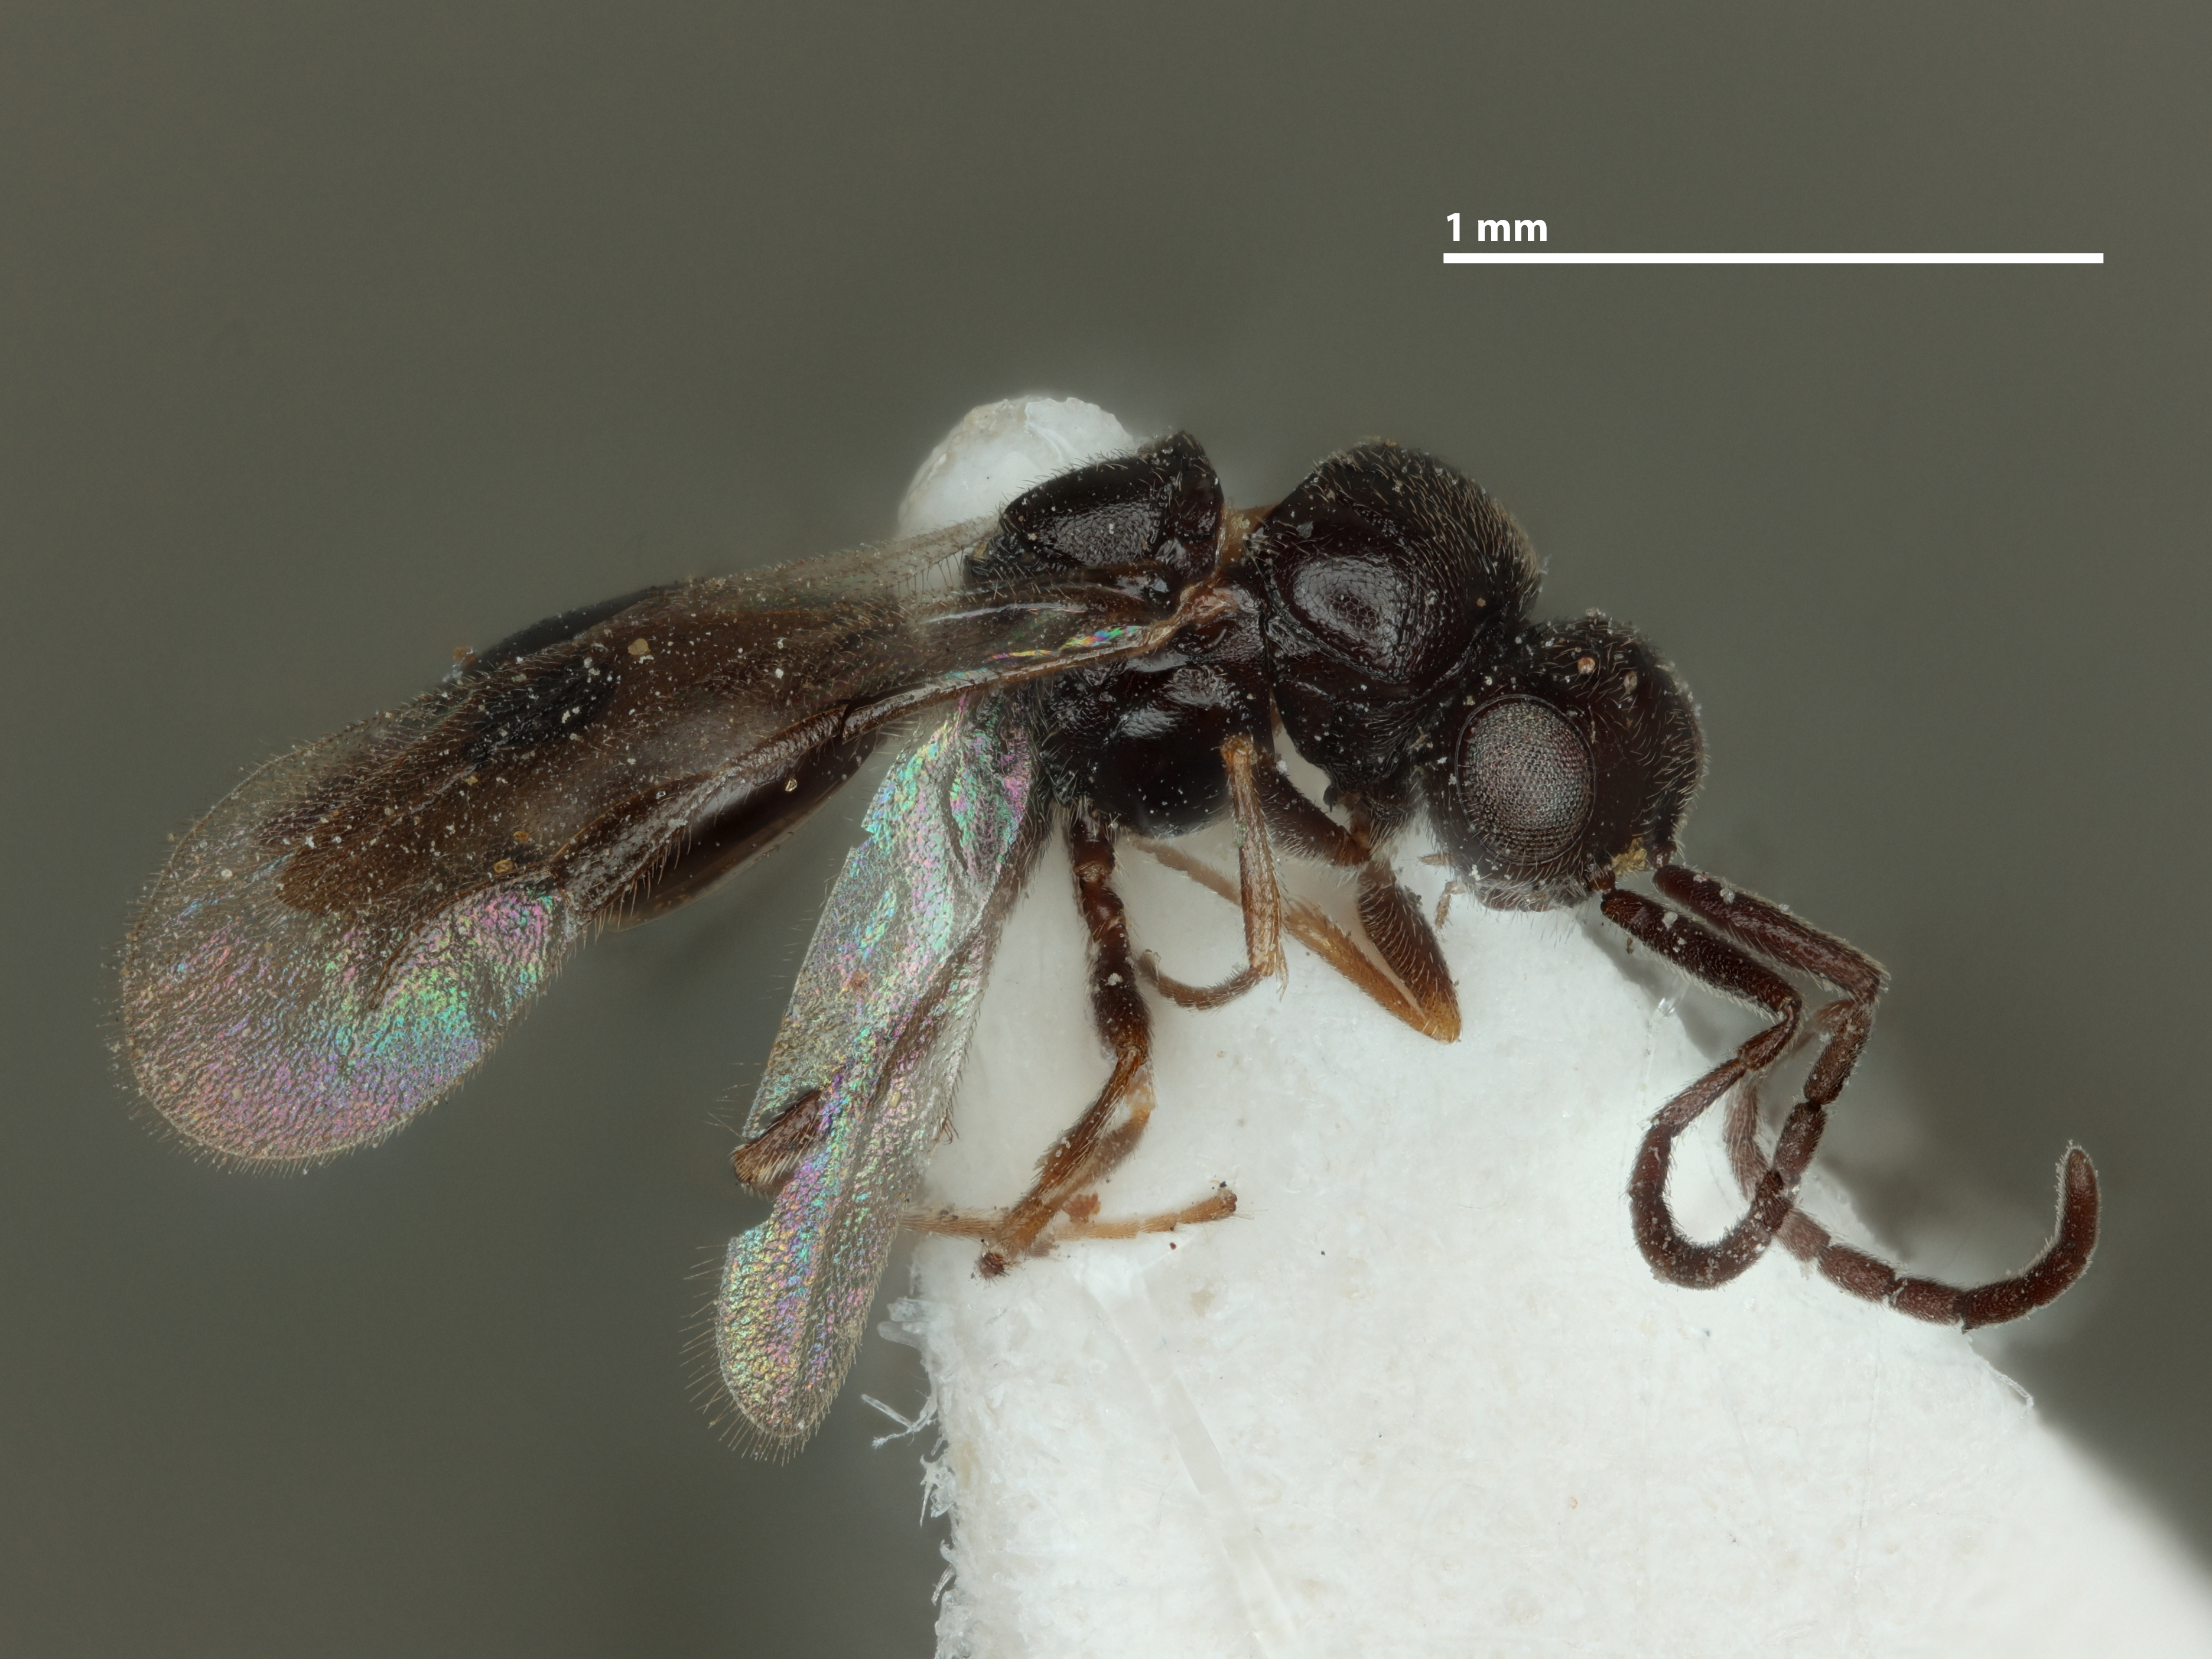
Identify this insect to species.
Lygocerus alaskensis
